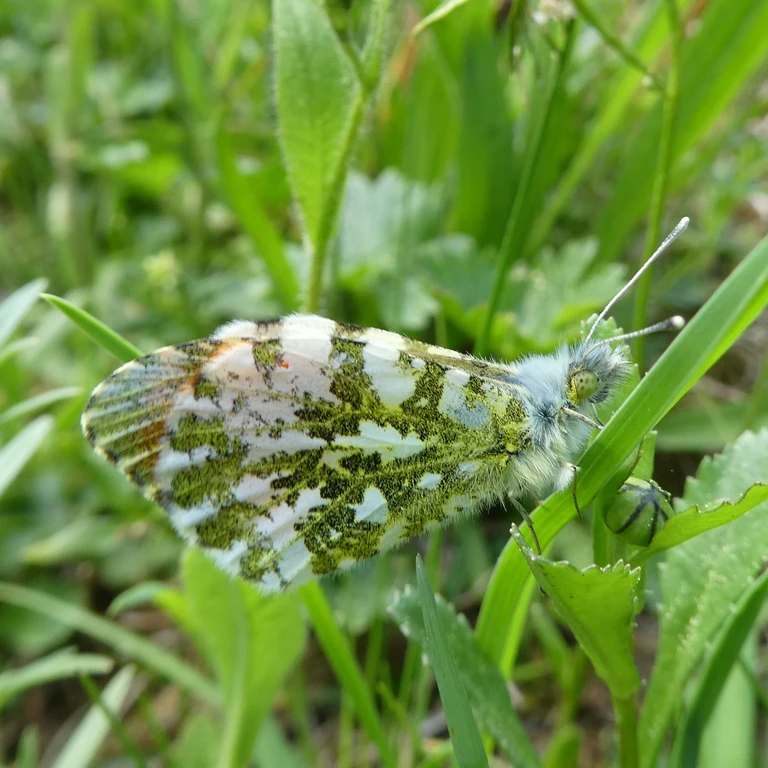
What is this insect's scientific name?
Anthocharis cardamines
